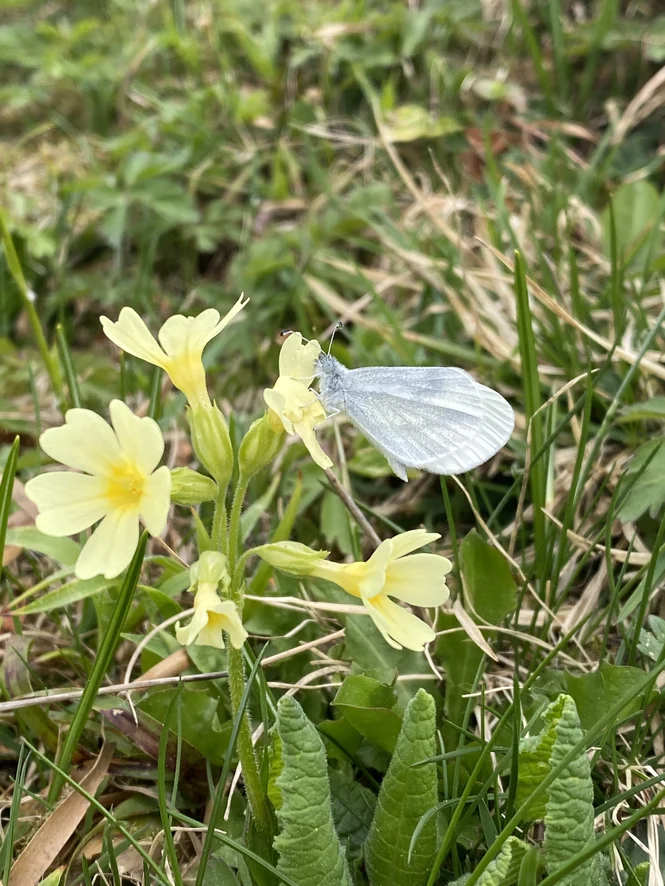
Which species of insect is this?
Leptidea sinapis/juvernica
